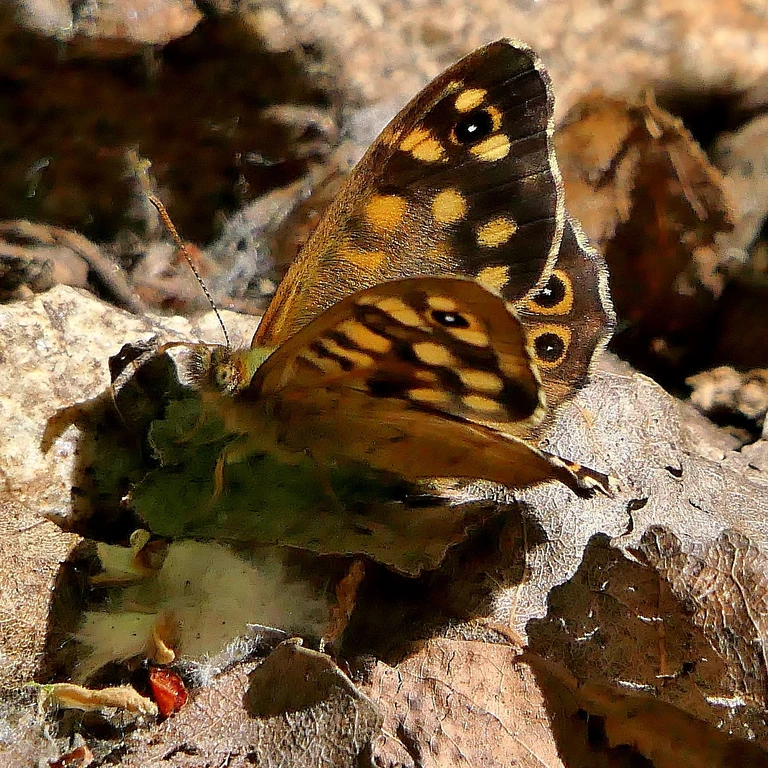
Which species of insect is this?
Pararge aegeria
